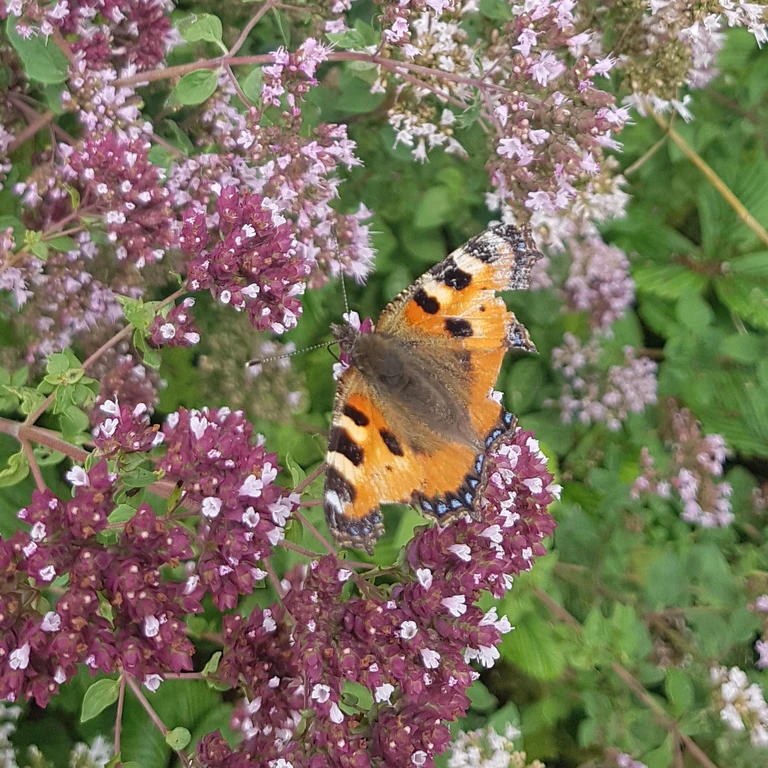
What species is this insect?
Aglais urticae
